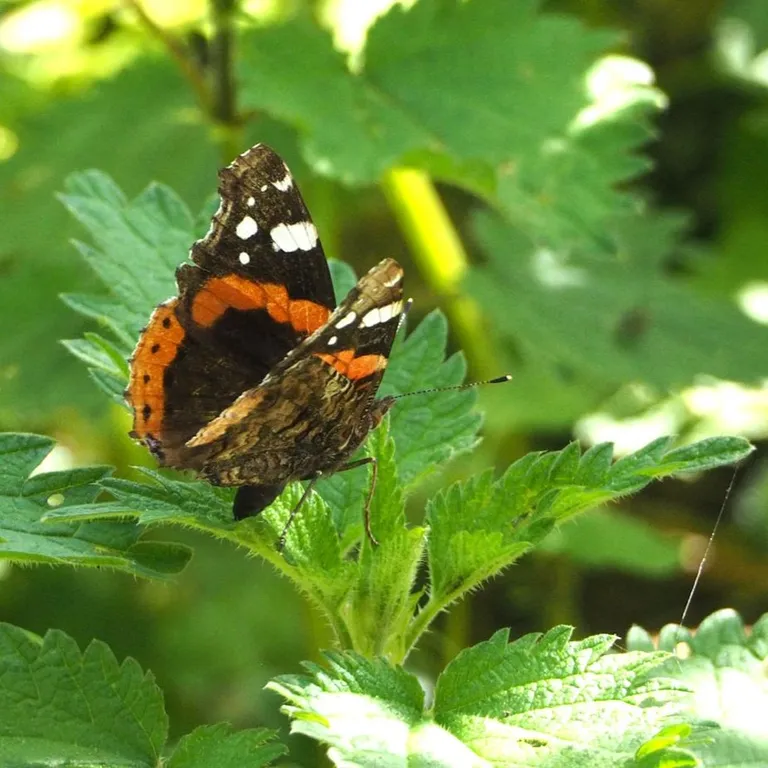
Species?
Vanessa atalanta
